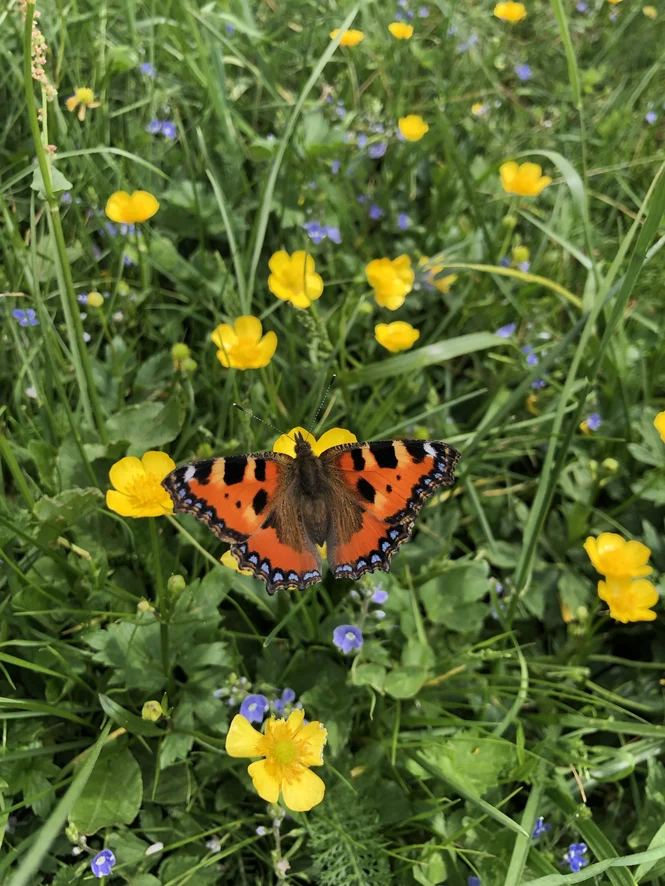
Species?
Aglais urticae
